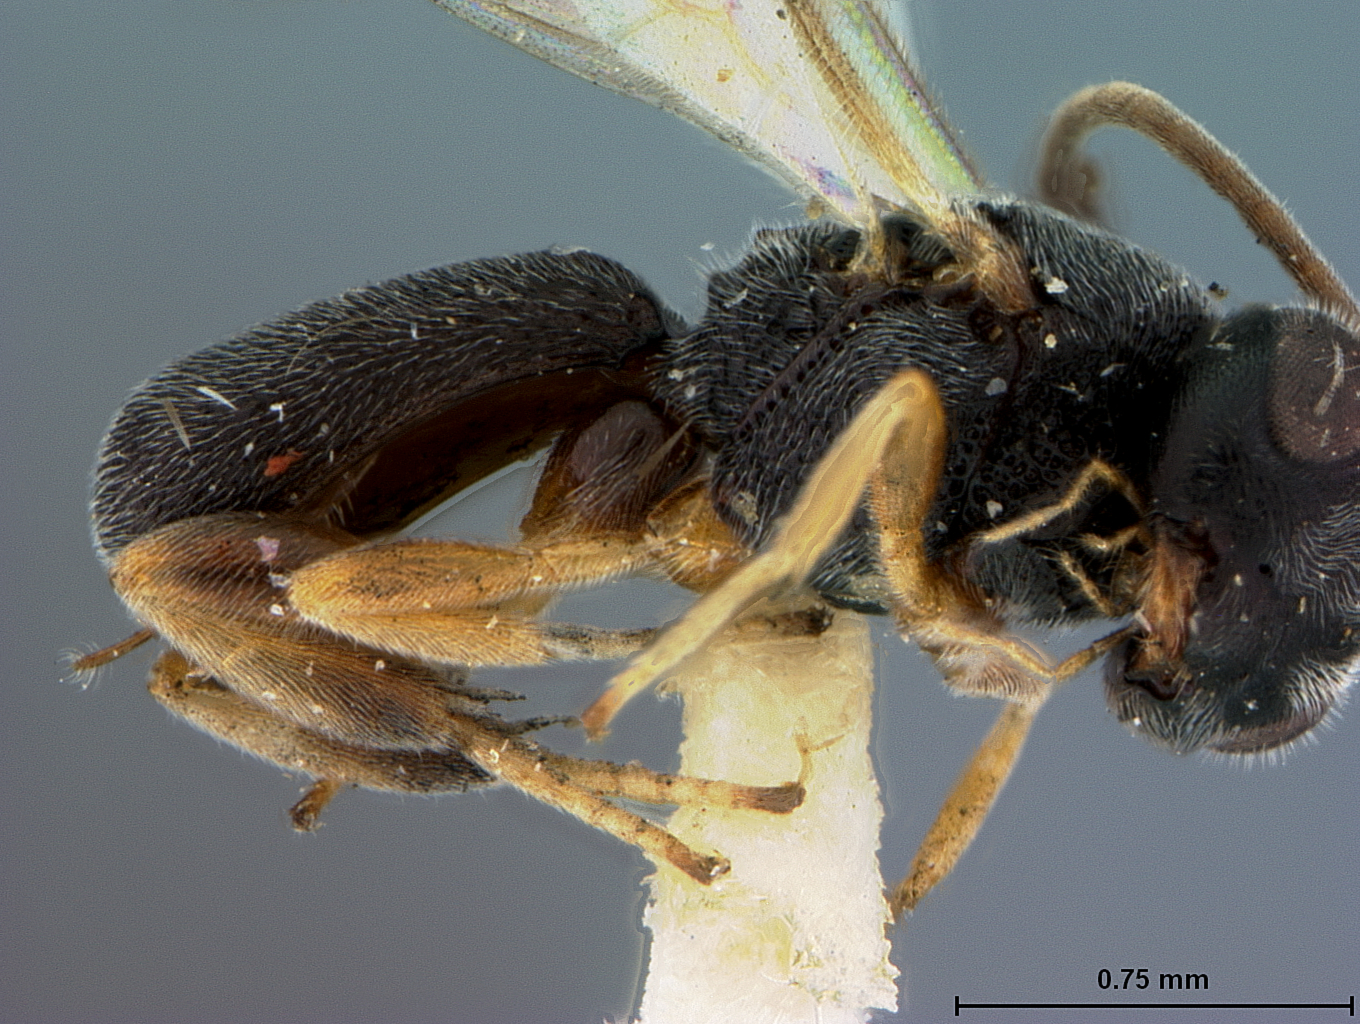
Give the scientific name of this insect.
Chelonus cushmani
